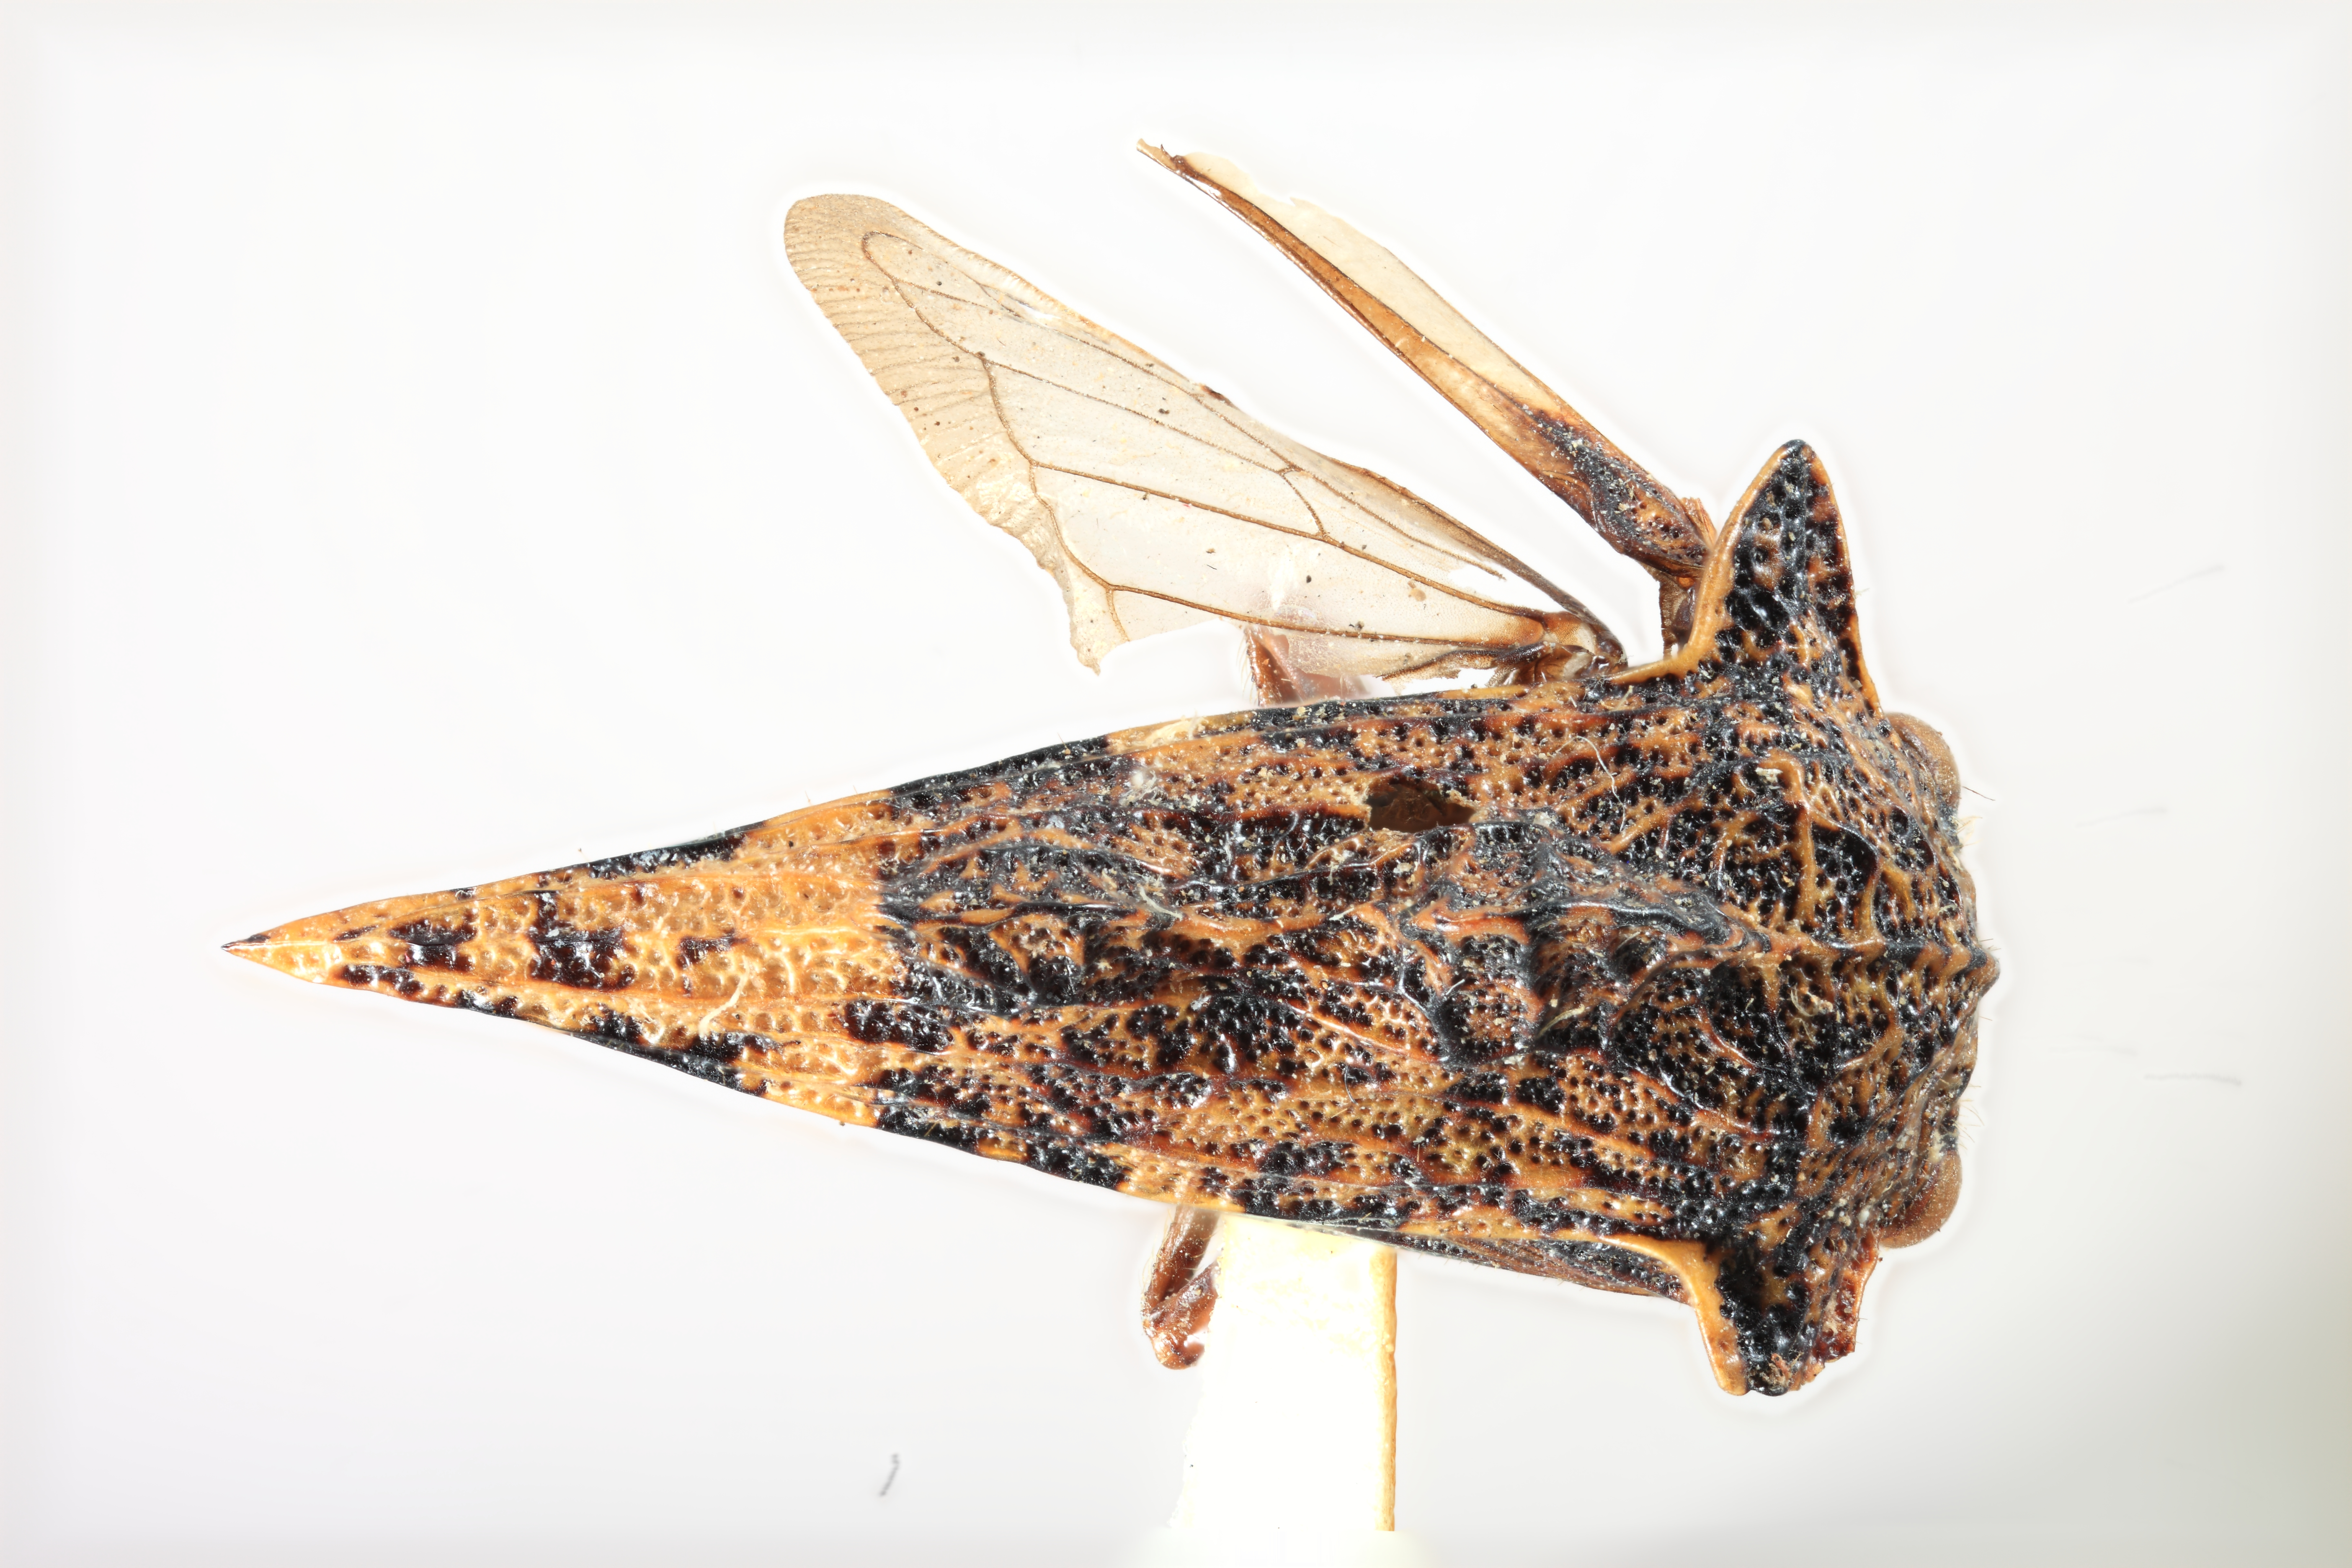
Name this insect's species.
Ecuadoria bactriana
